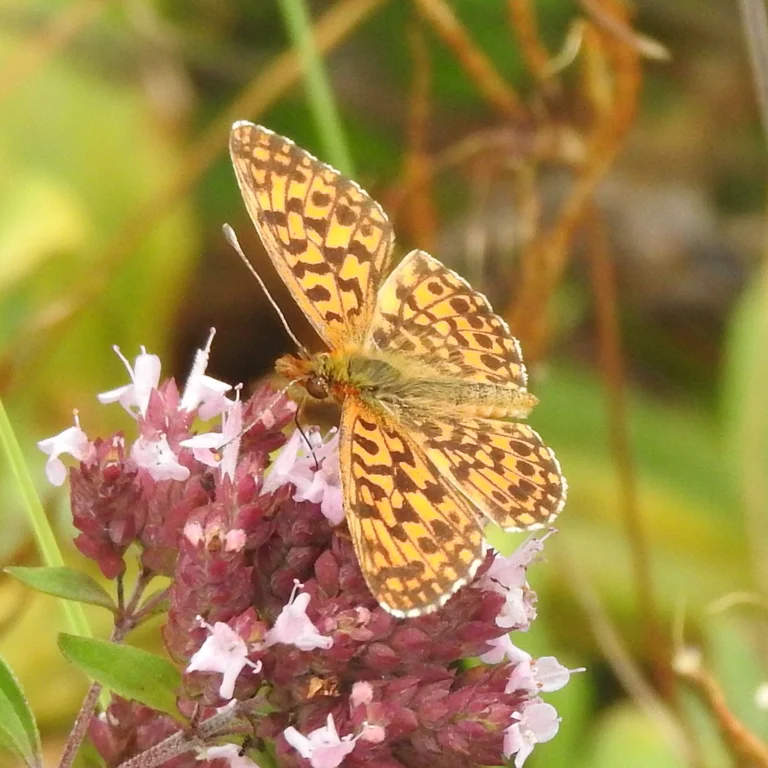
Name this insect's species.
Boloria dia
